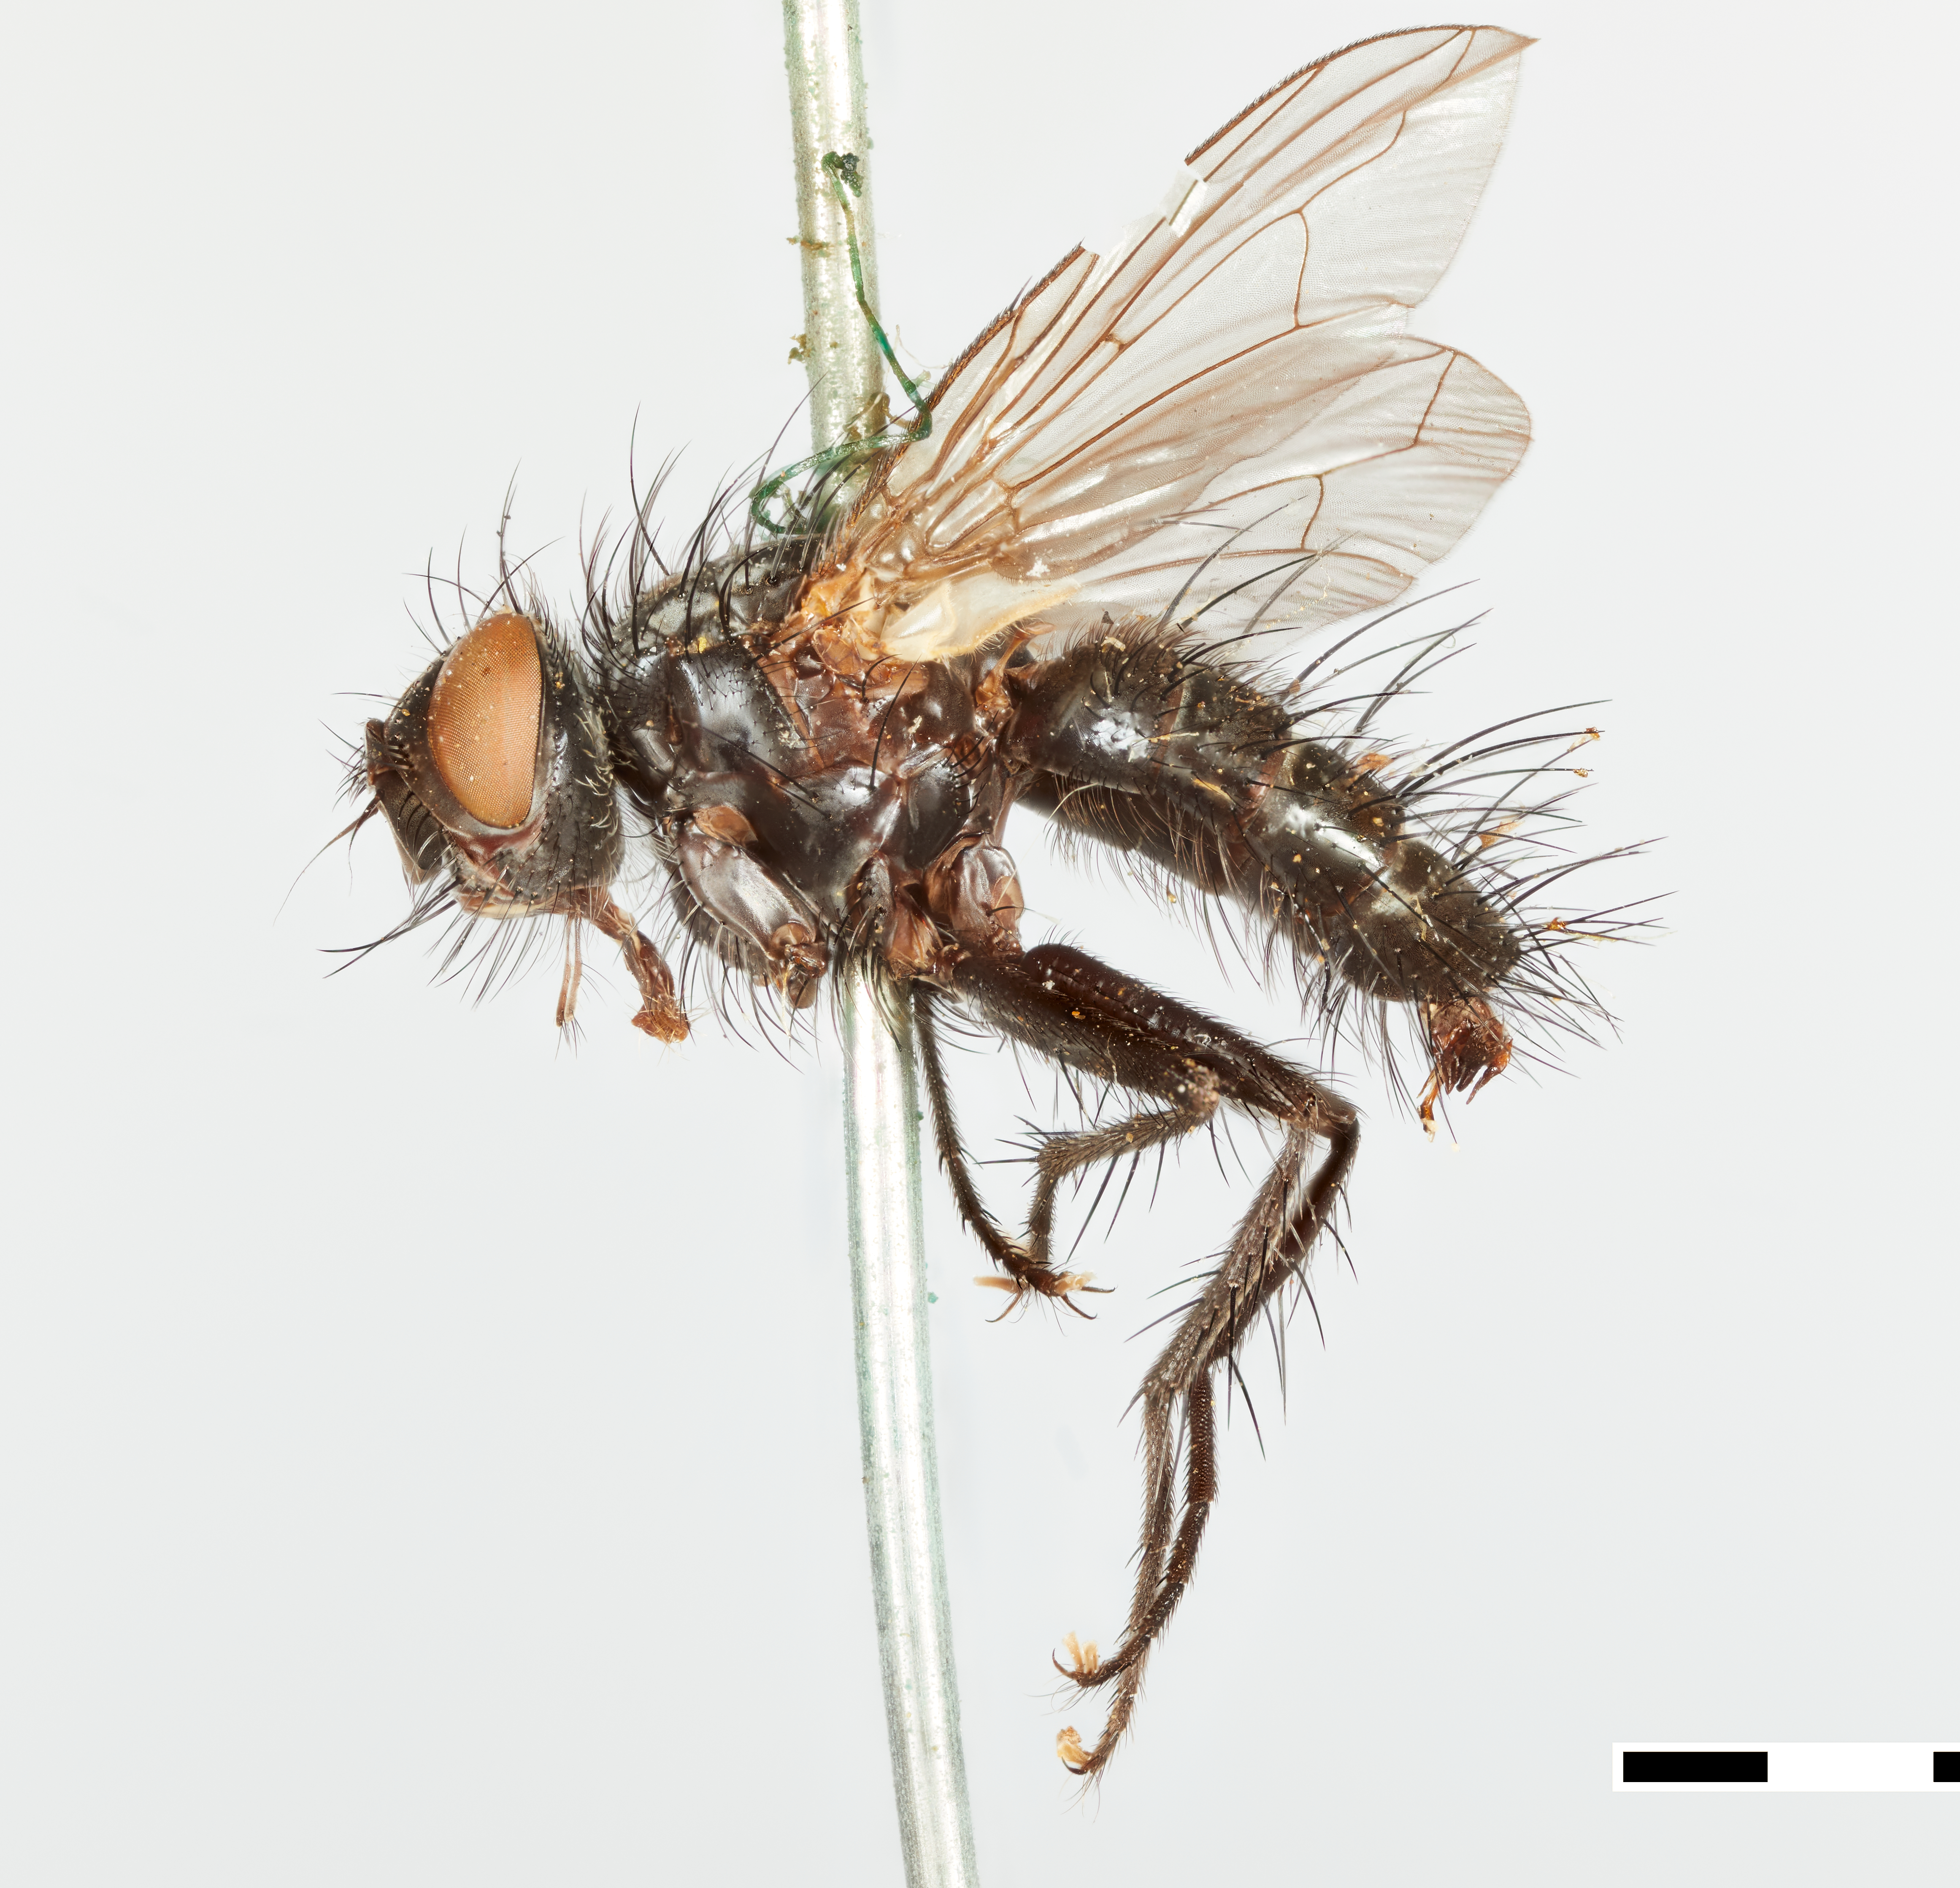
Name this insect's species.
Incamyia spinicosta
